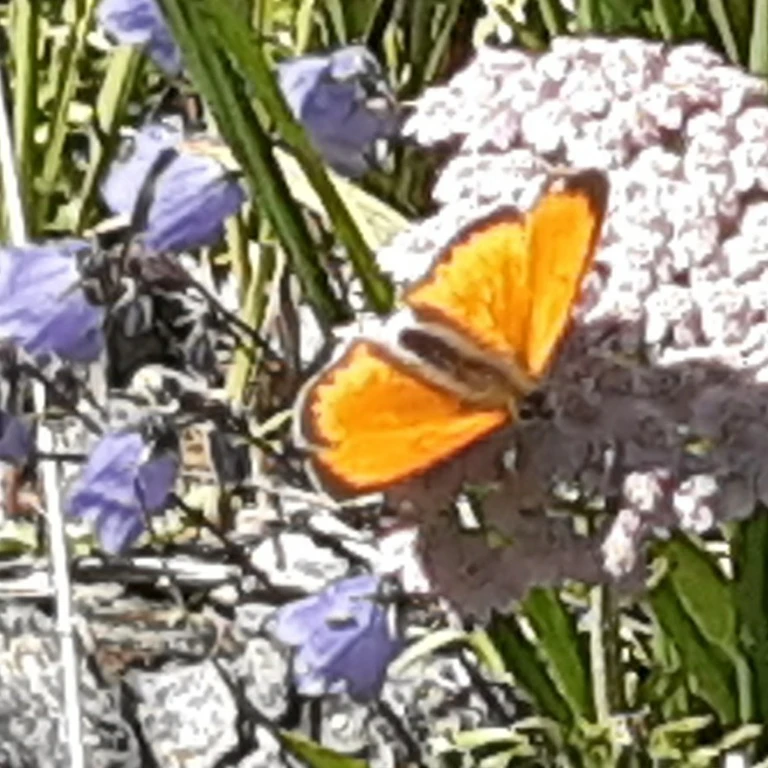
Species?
Lycaena virgaureae
